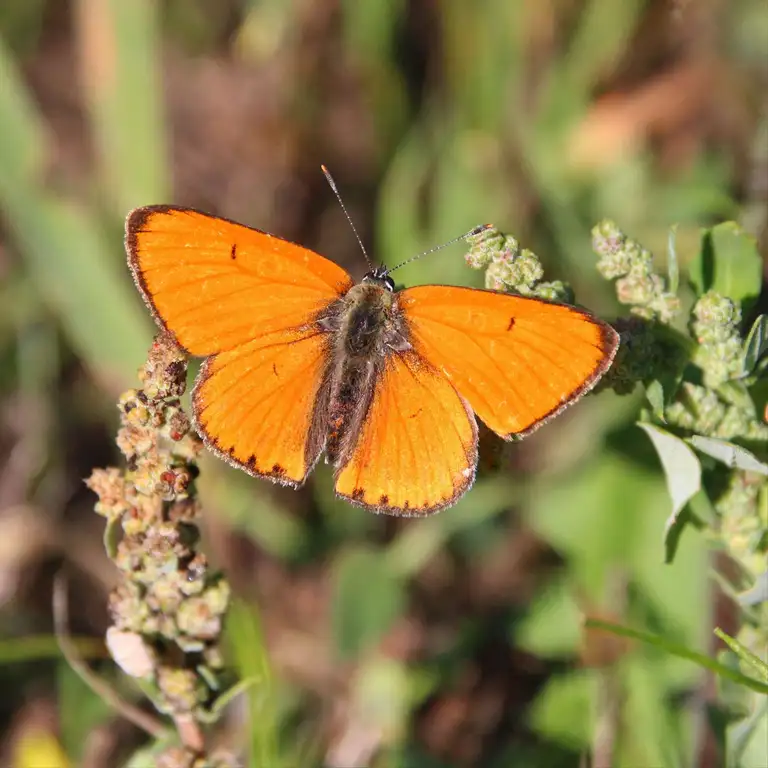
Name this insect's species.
Lycaena dispar
